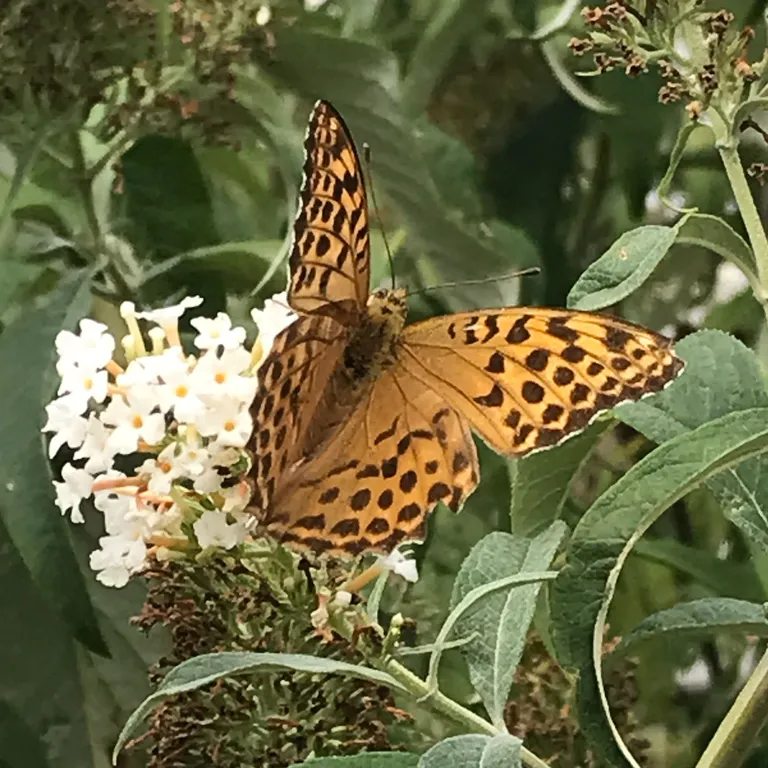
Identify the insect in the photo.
Argynnis paphia
